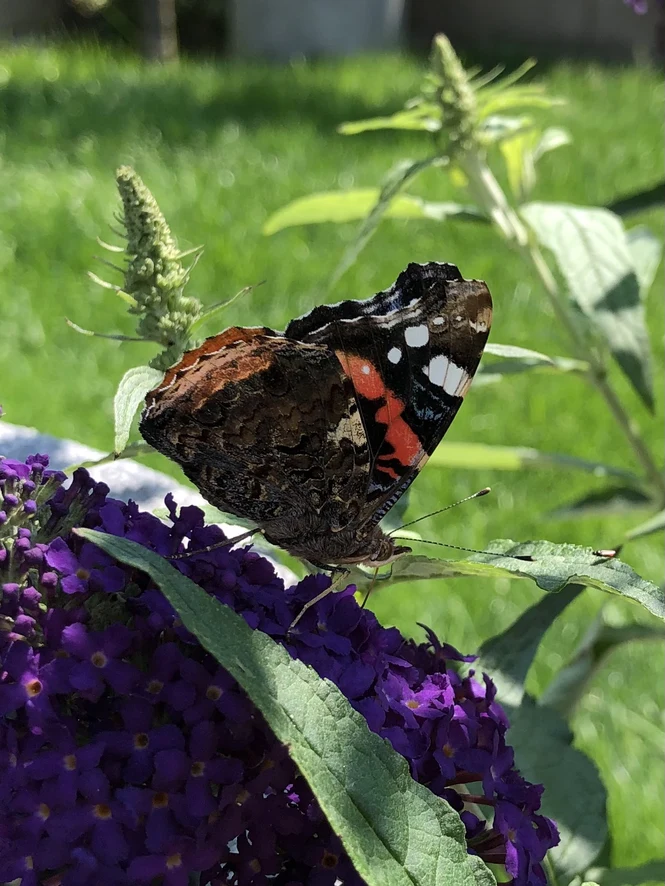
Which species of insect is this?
Vanessa atalanta
